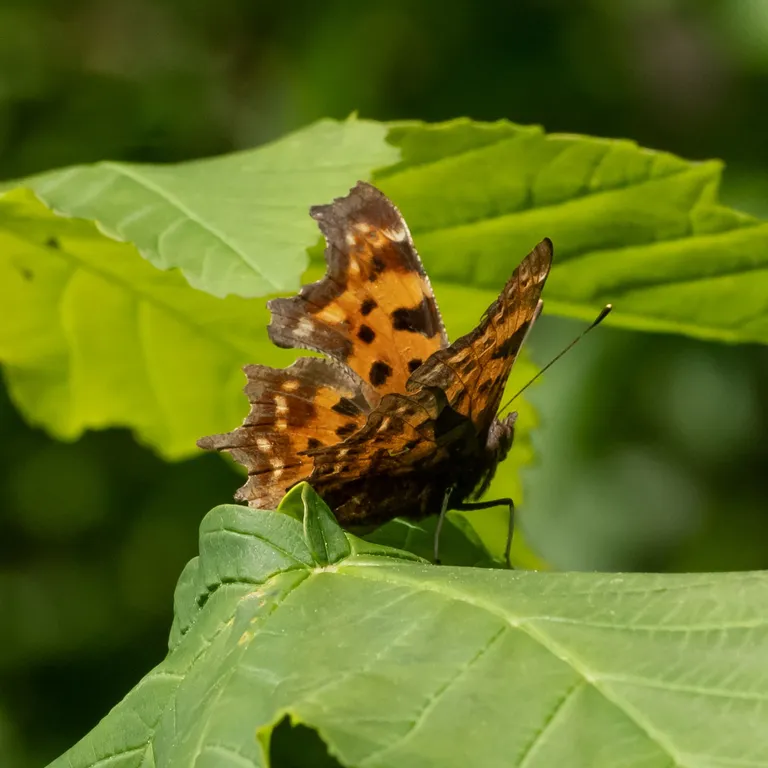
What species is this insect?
Polygonia c-album
